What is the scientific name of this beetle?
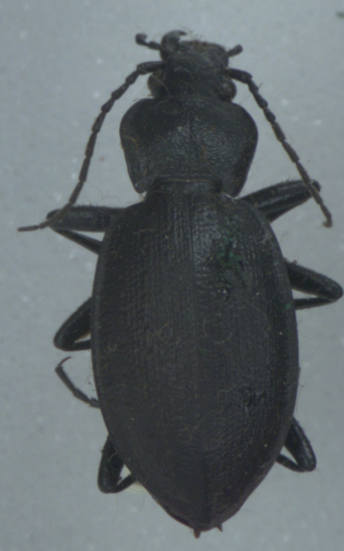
Carabus problematicus
